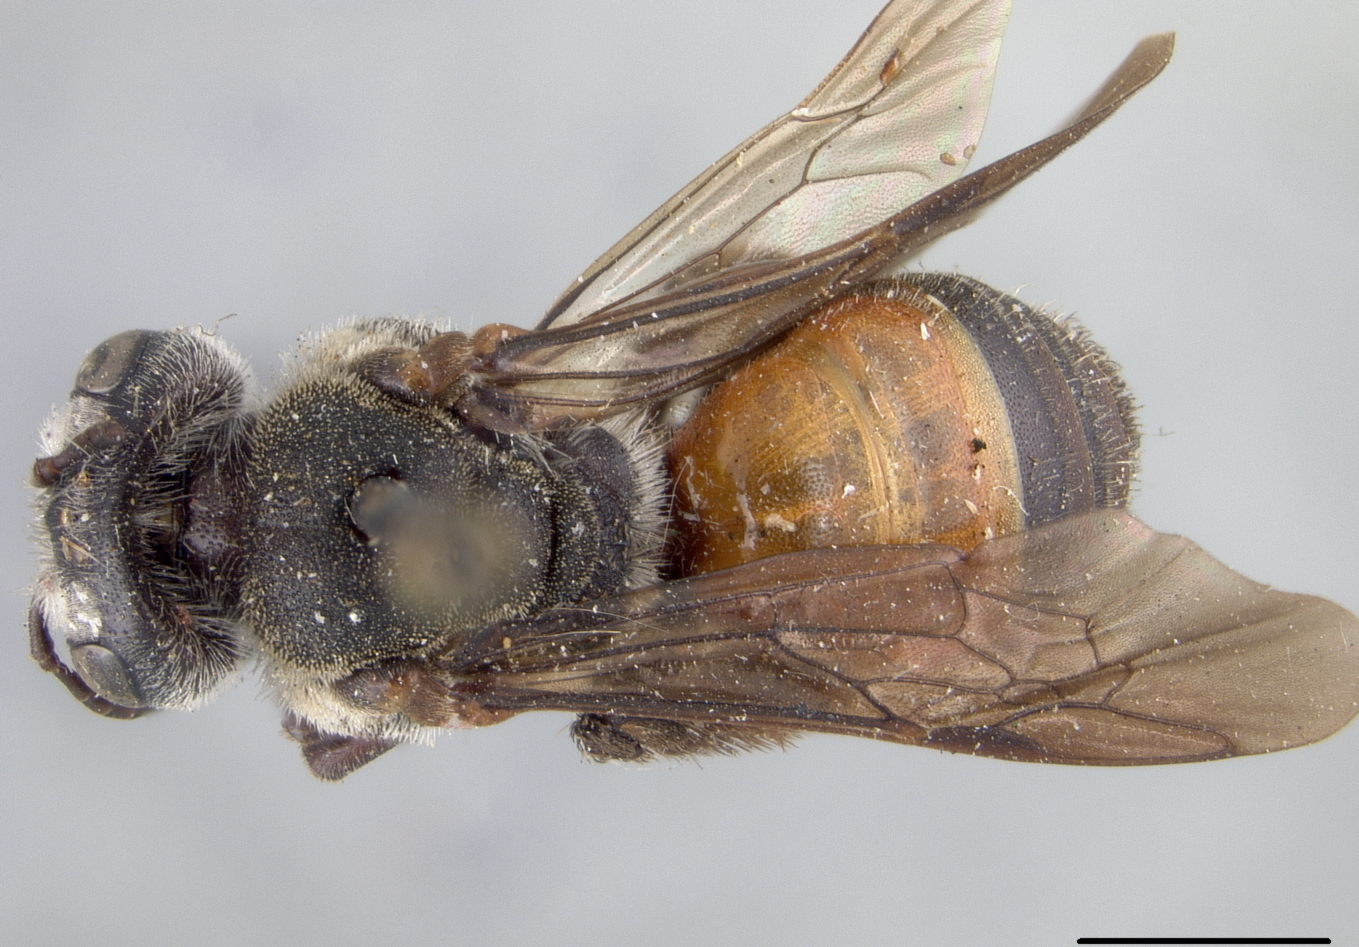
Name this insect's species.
Andrena flaminea
